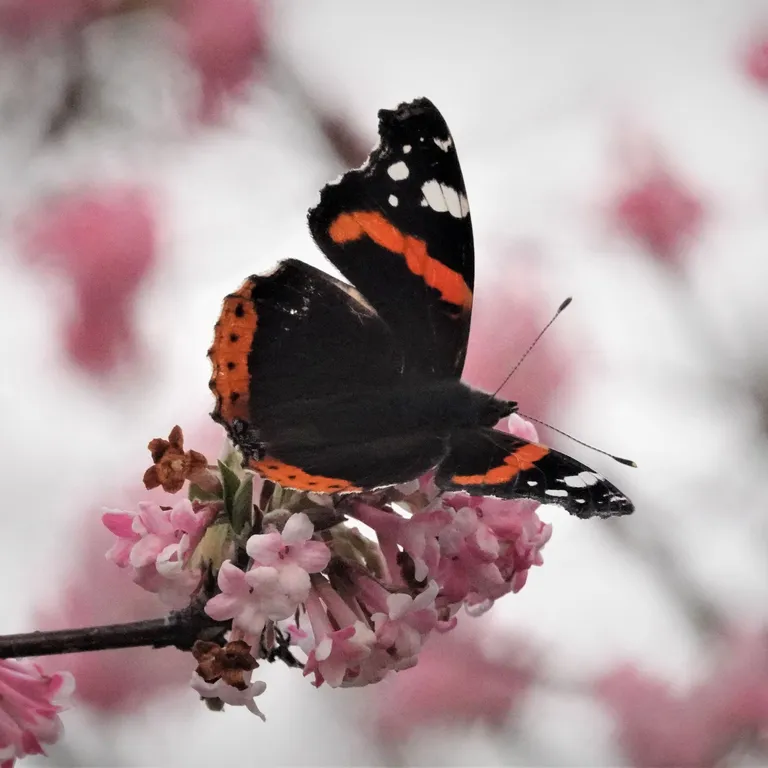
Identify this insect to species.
Vanessa atalanta
